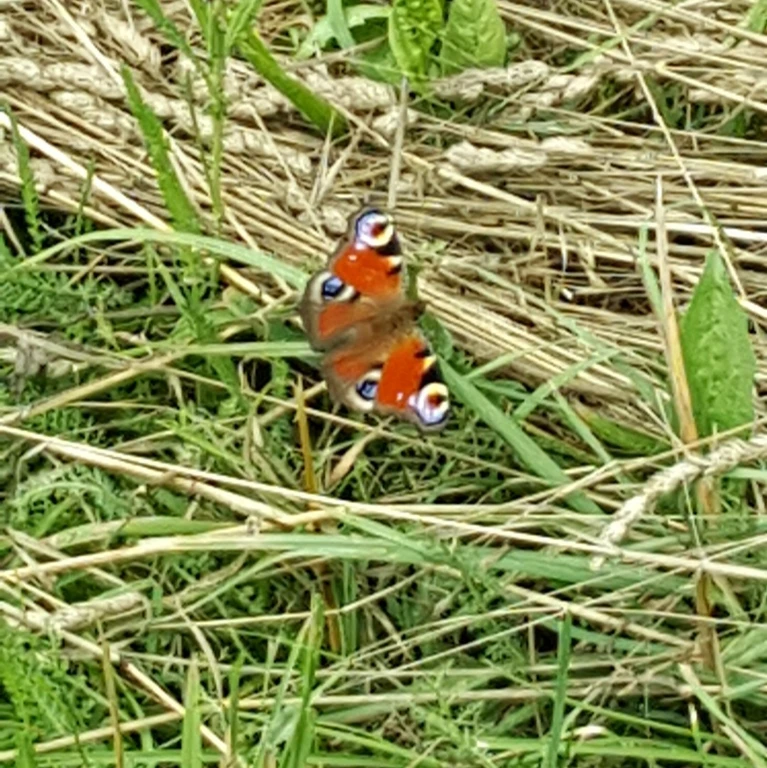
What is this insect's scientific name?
Aglais io
